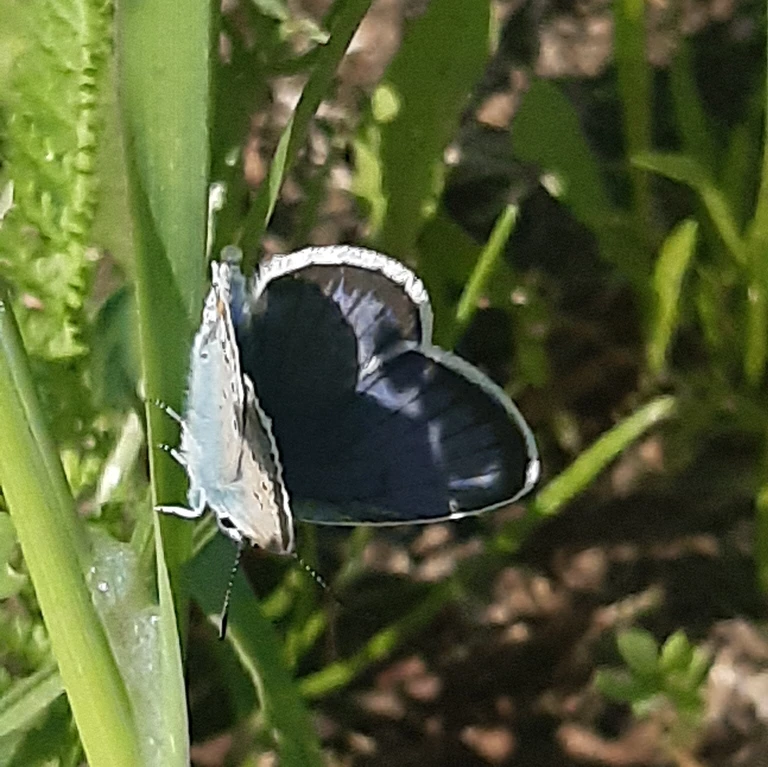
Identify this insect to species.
Plebejus argus
